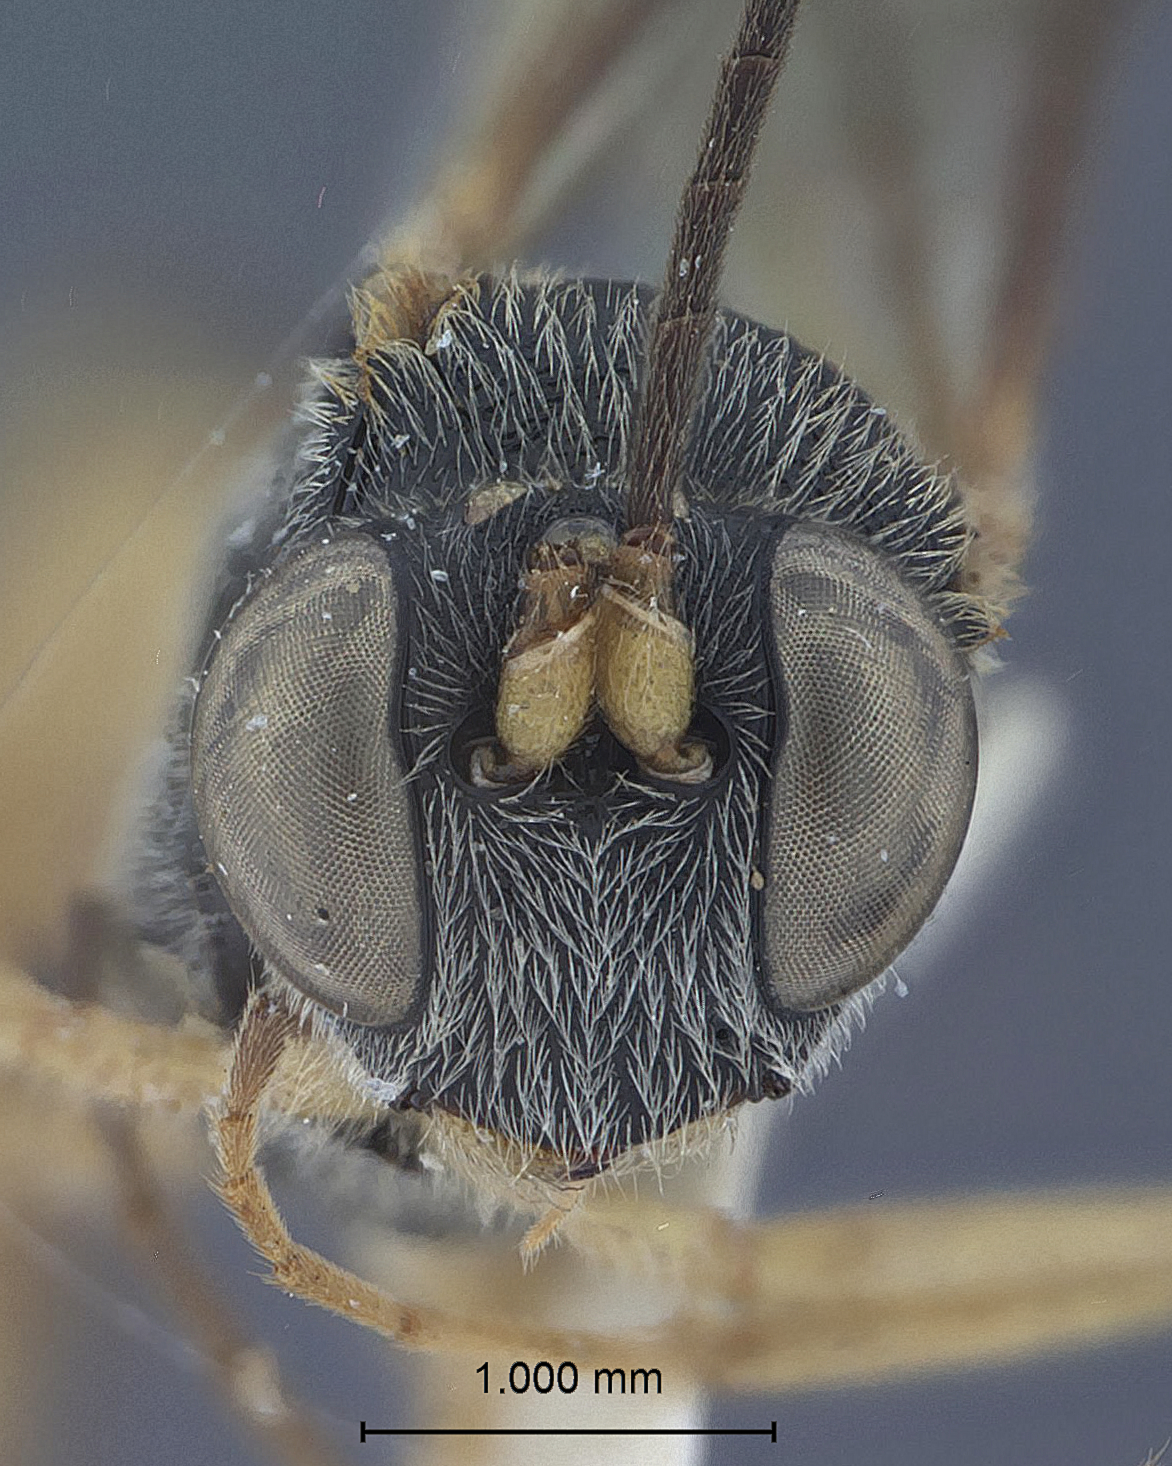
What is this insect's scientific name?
Venturia musae
